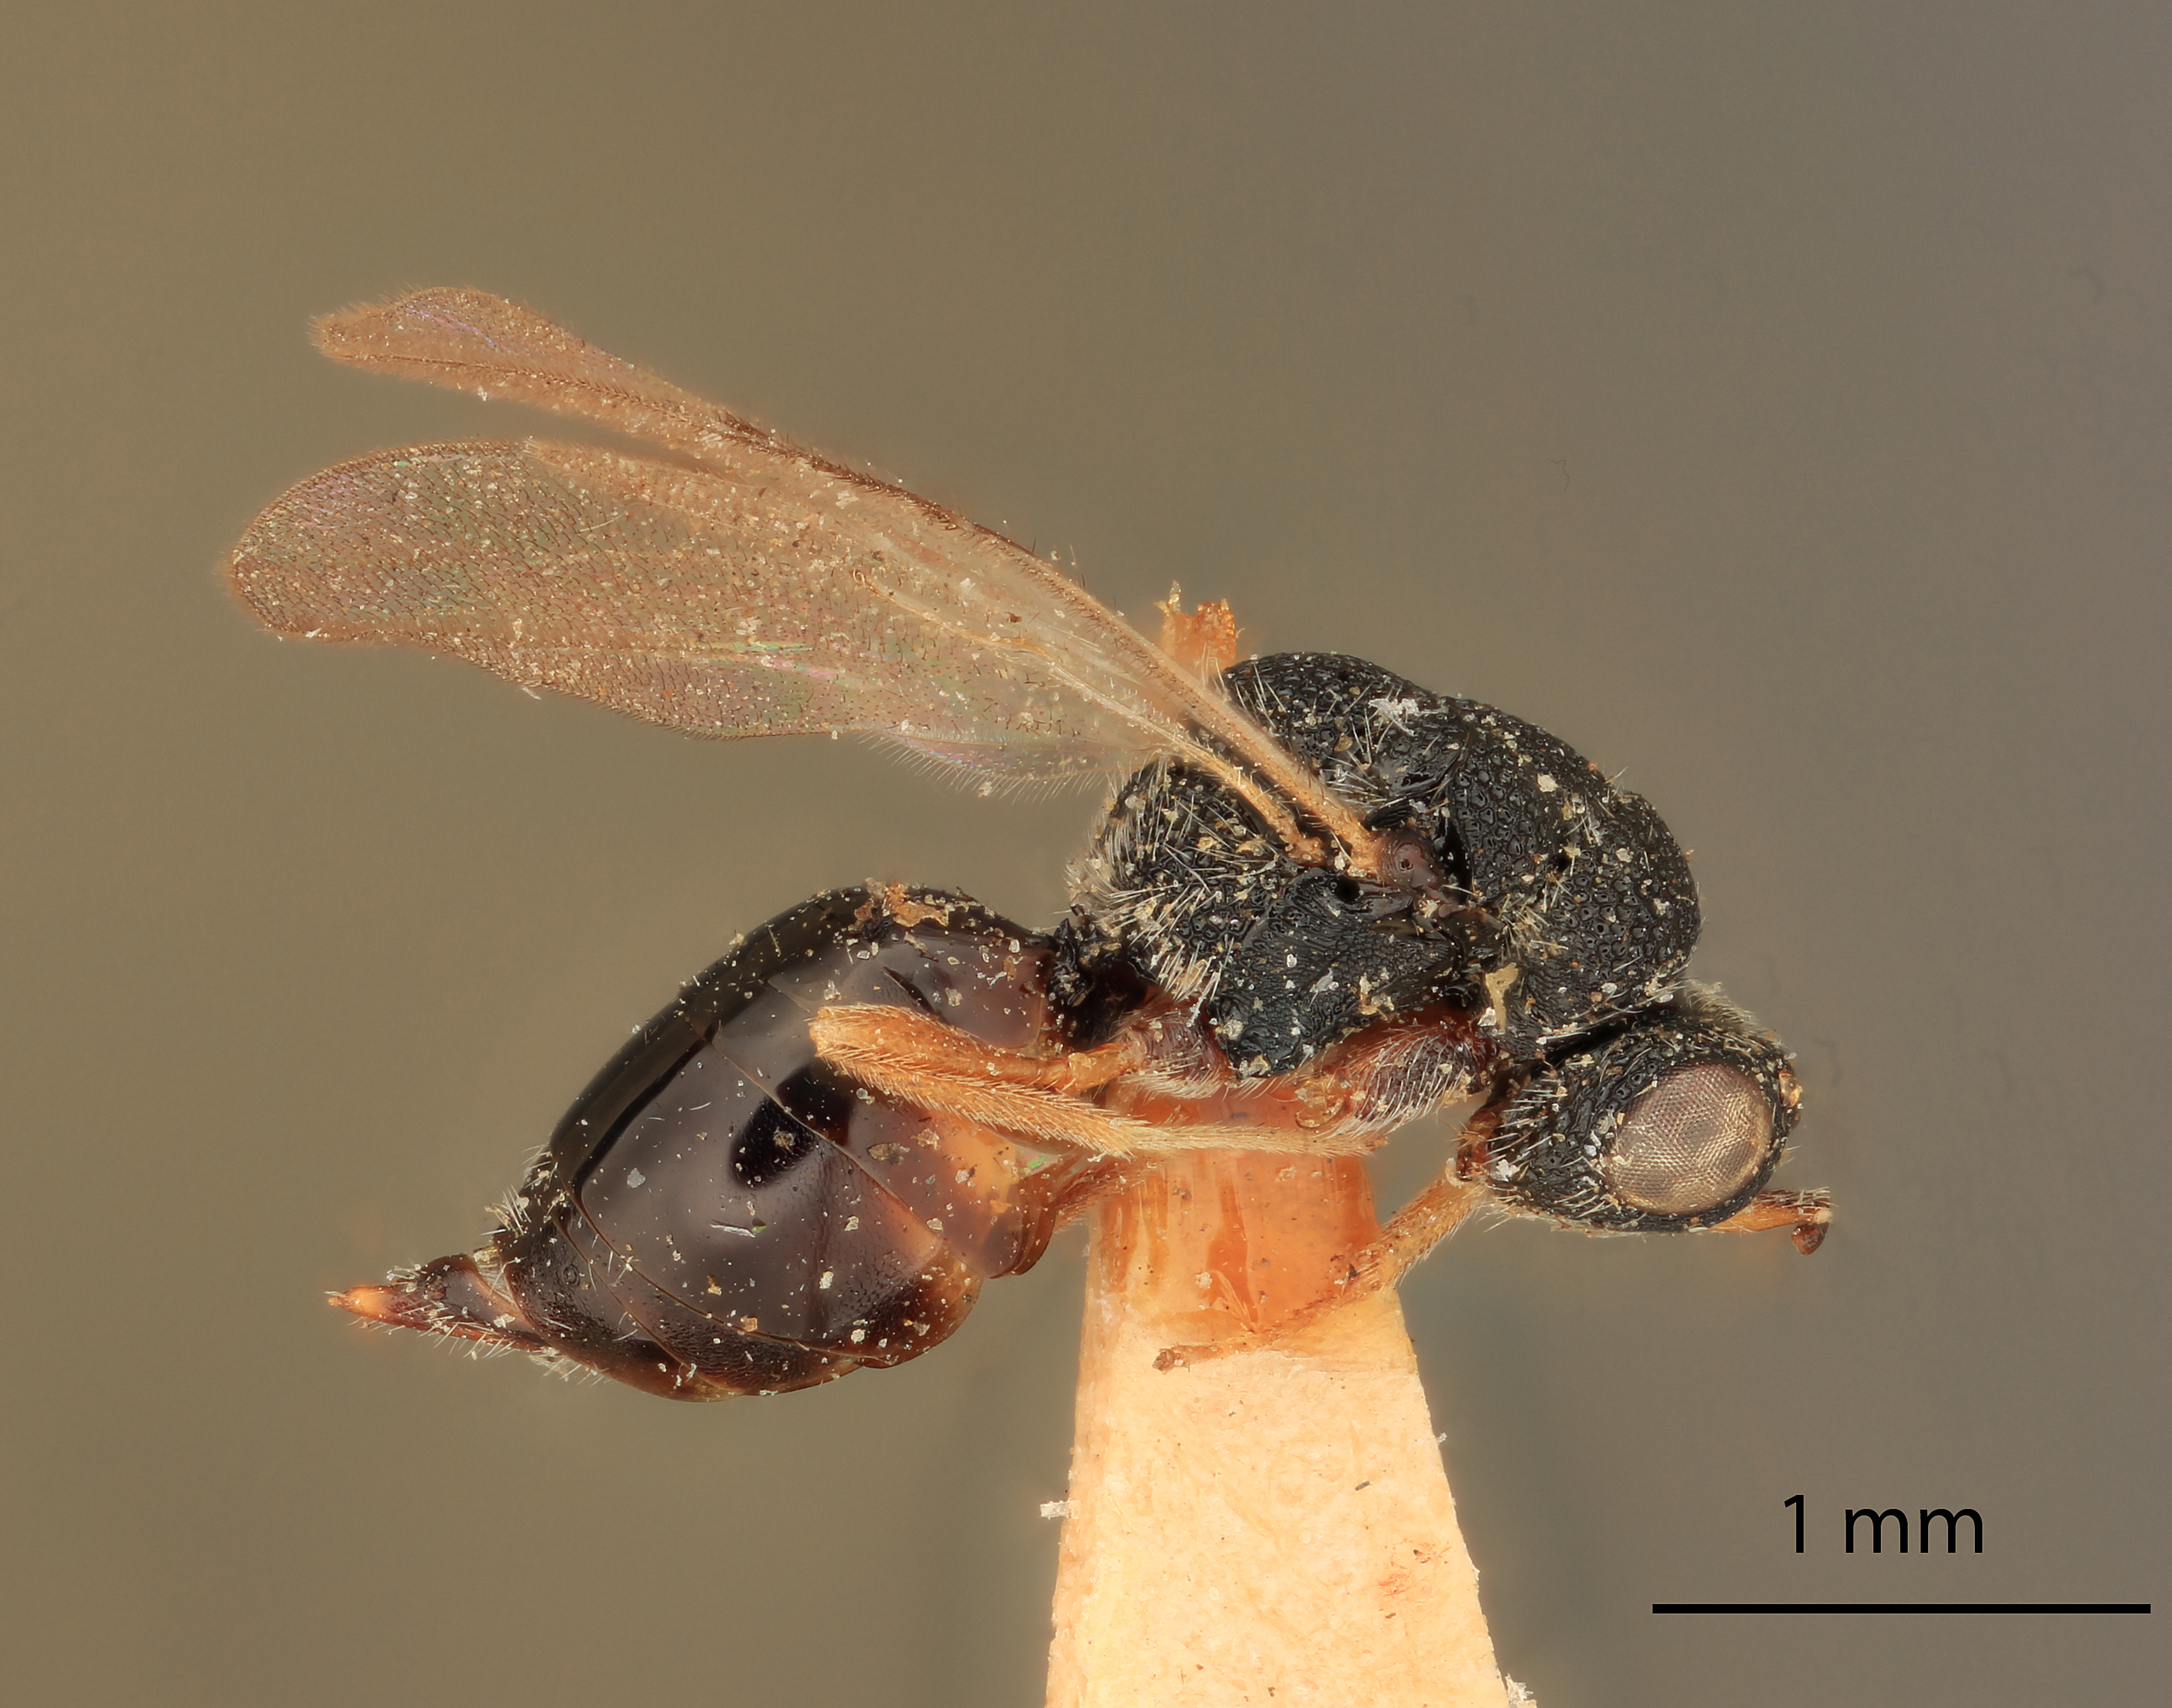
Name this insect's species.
Eurytoma flavicrurensa
